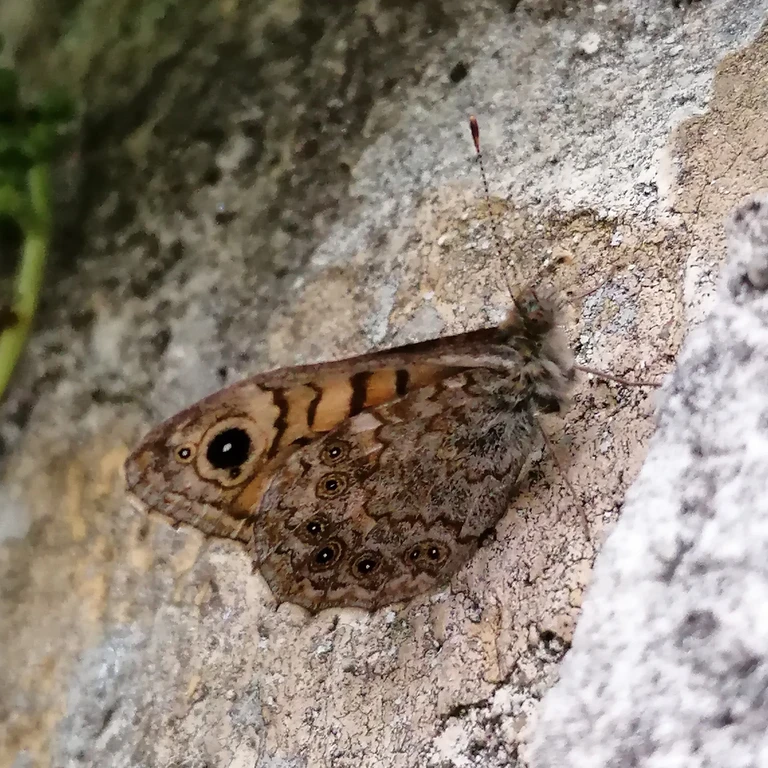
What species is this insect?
Lasiommata megera (also Pararge megera)
